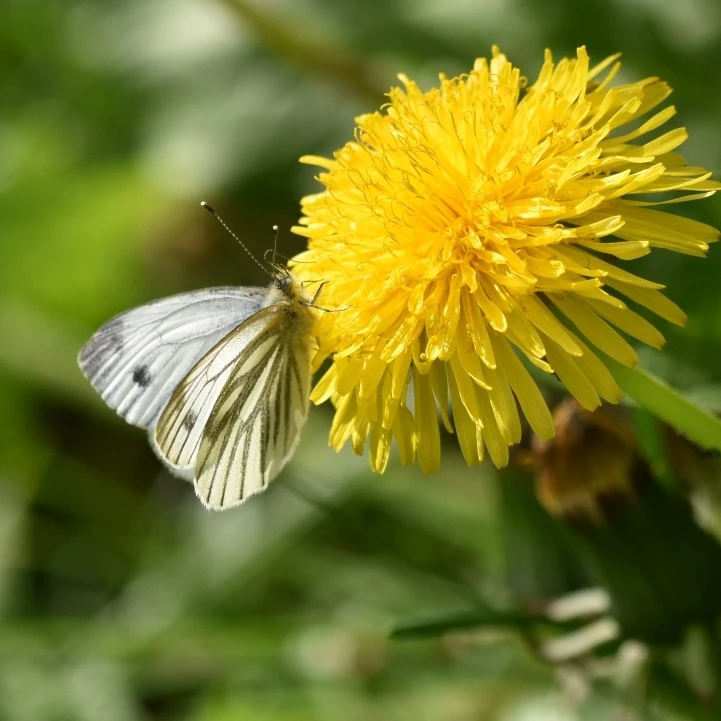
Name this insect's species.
Pieris napi
